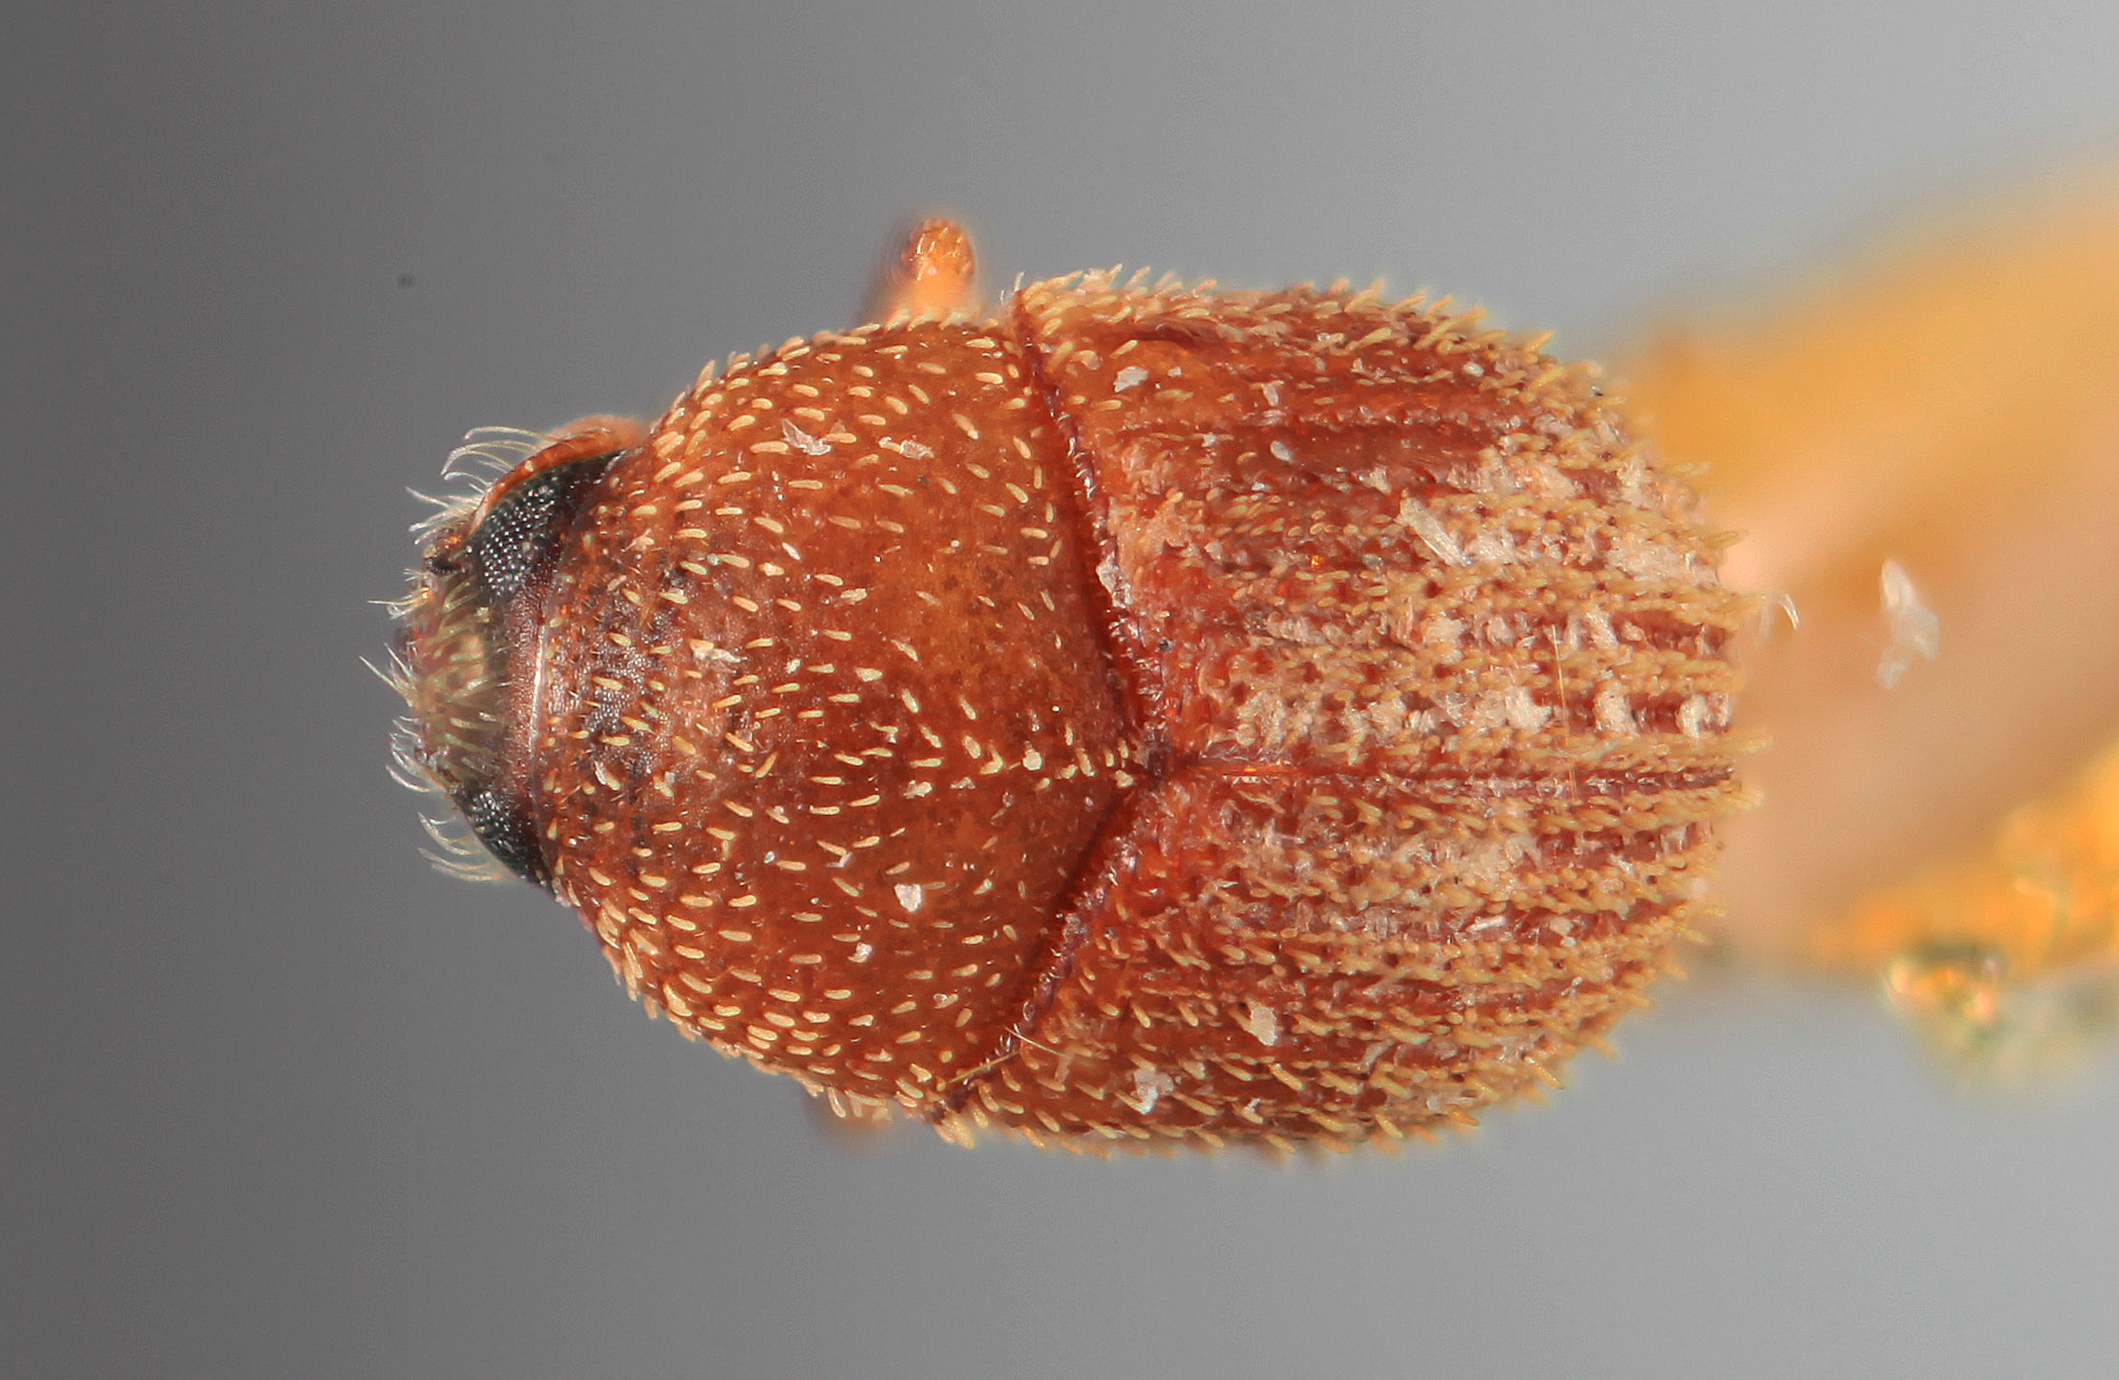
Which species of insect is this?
Chramesus luteus
